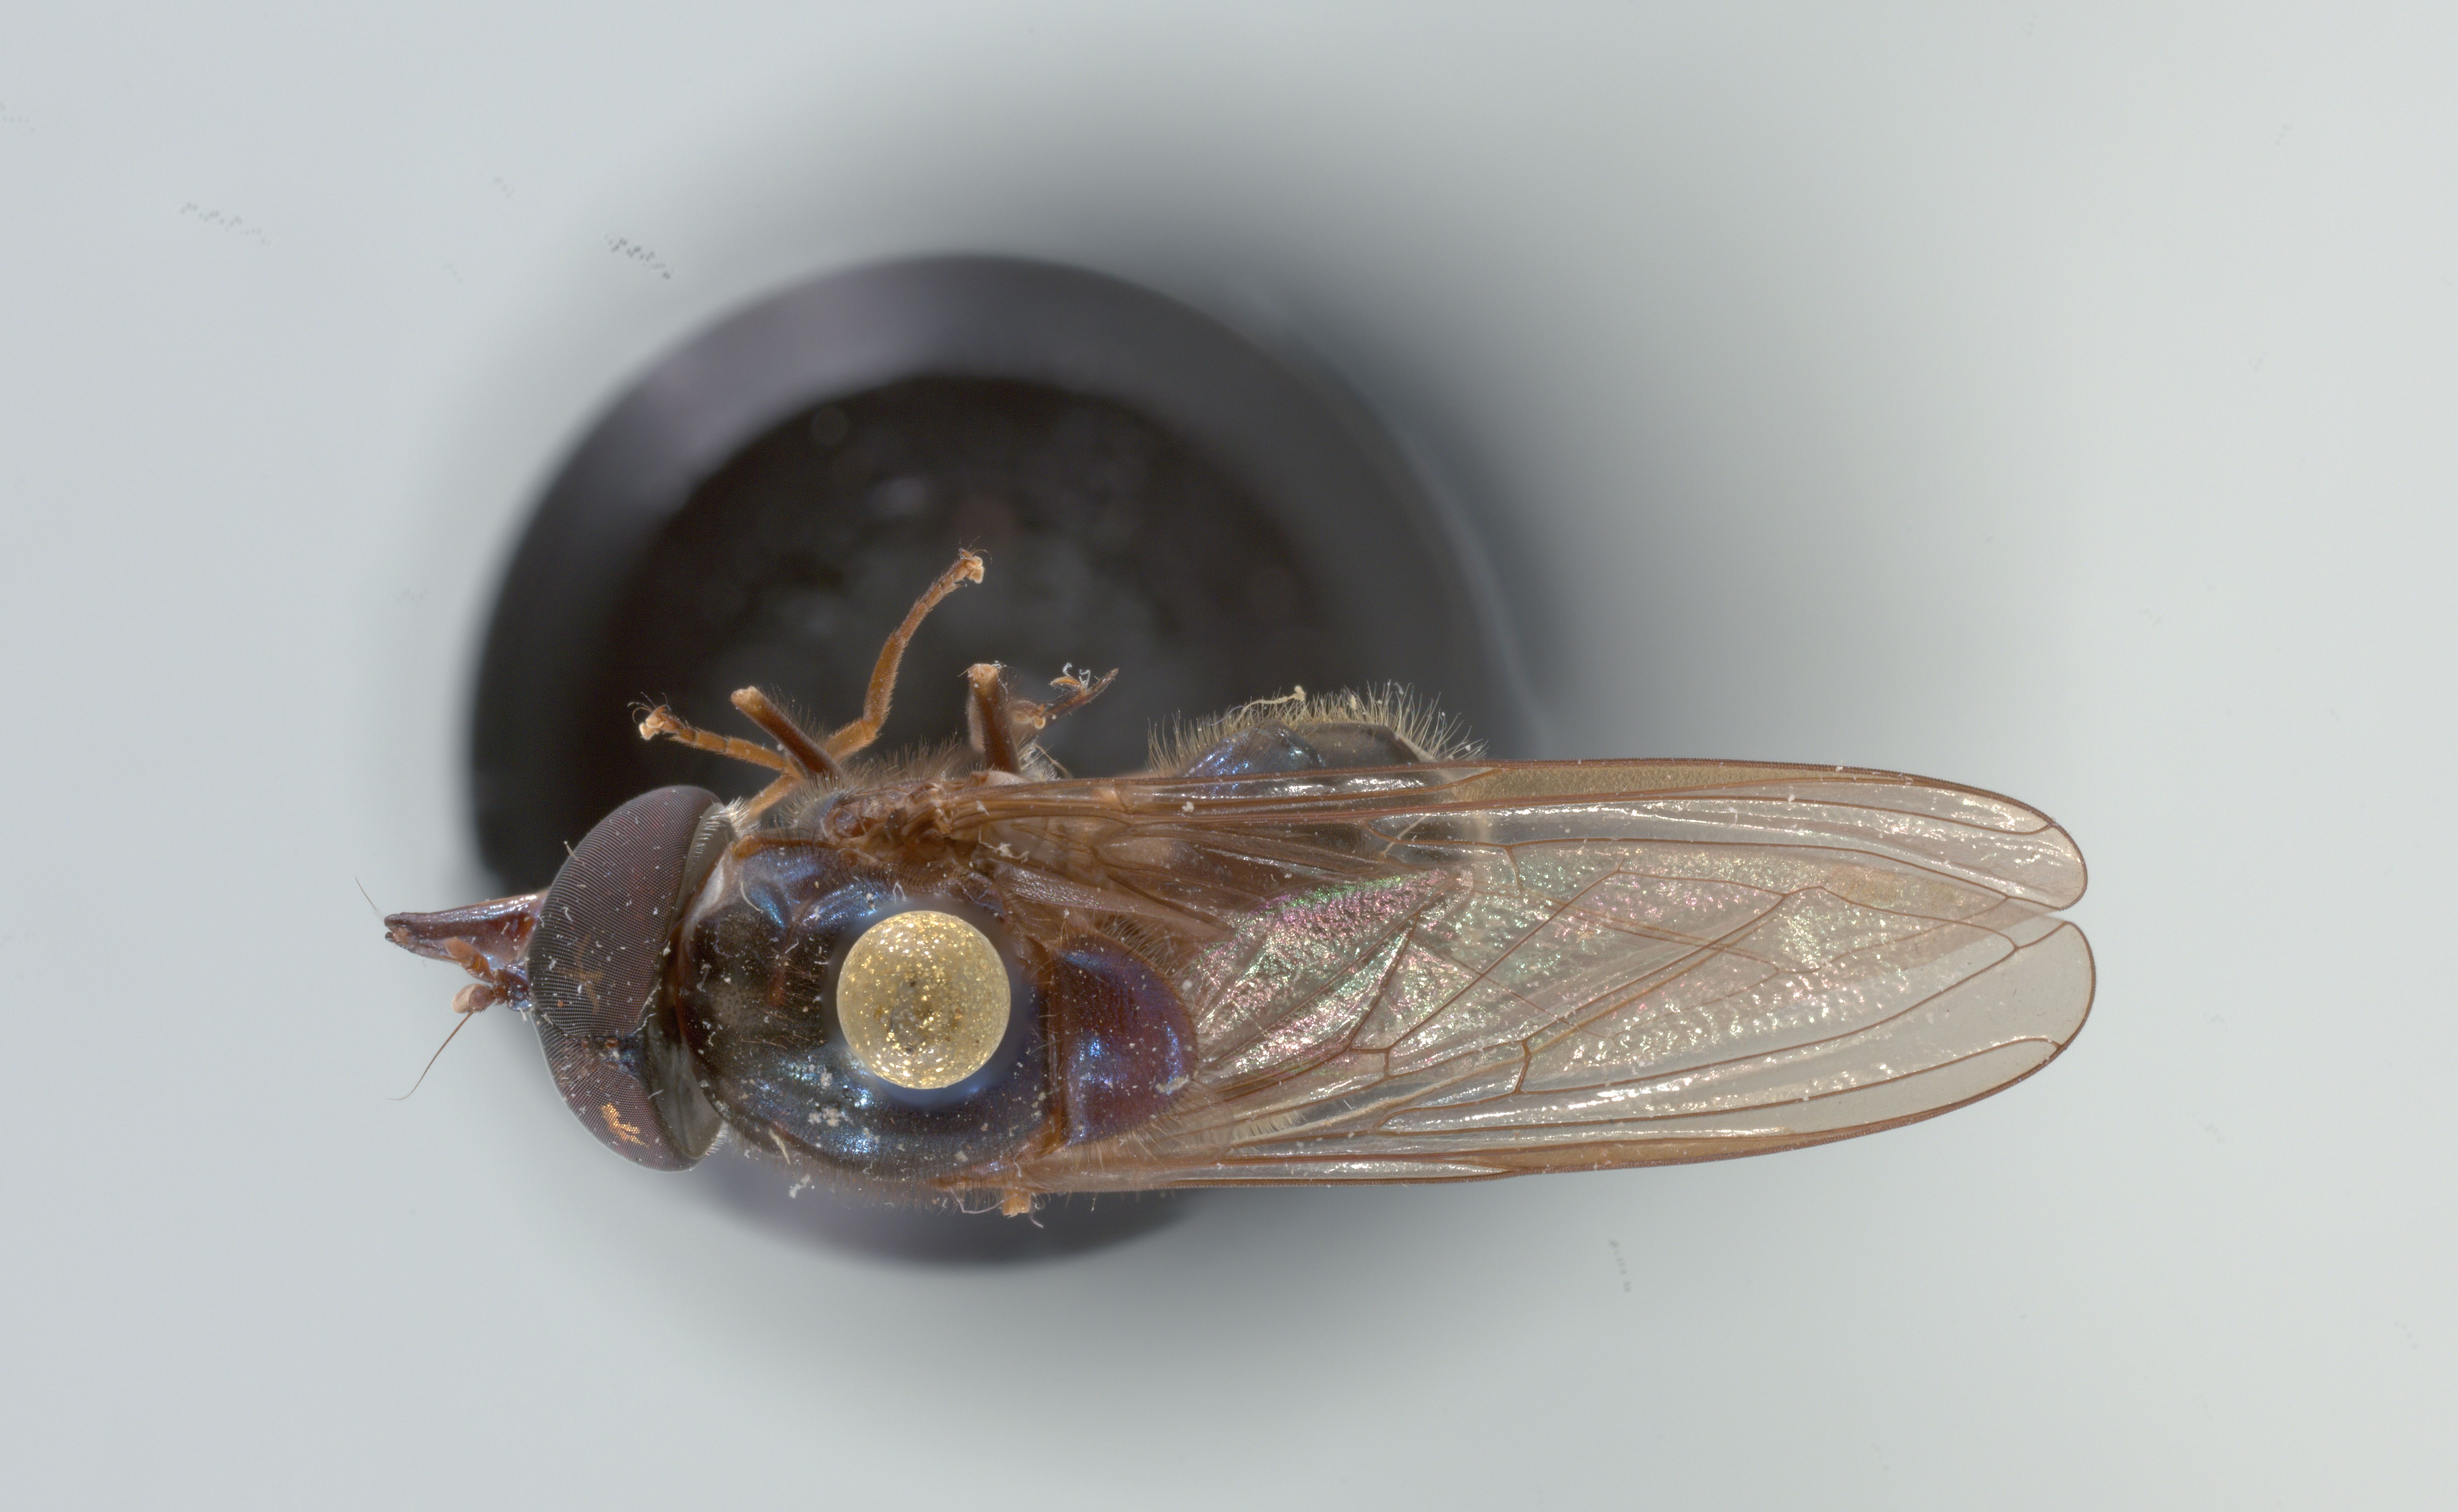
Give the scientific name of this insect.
Rhingia cyanoprora
